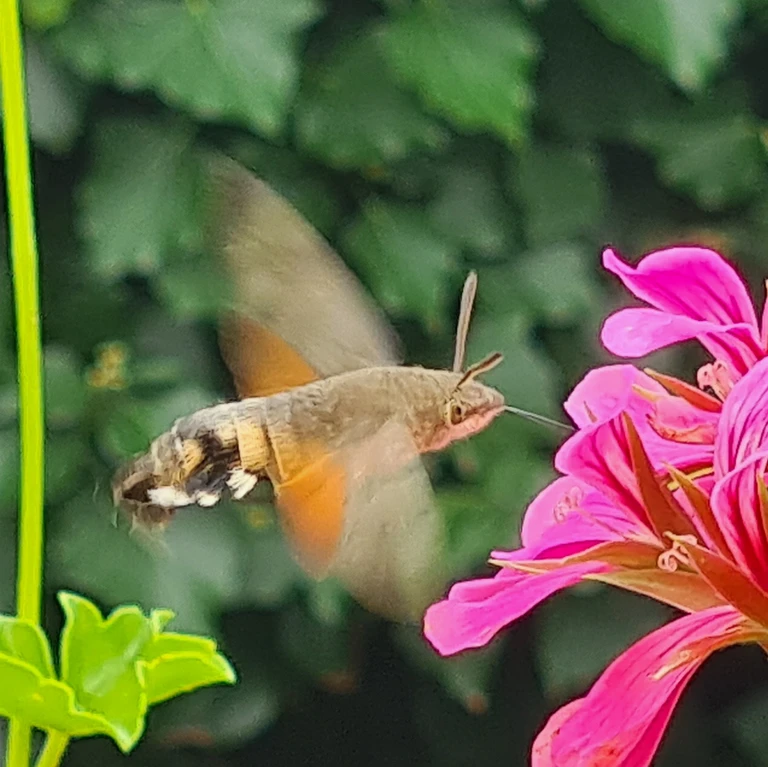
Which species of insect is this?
Macroglossum stellatarum
